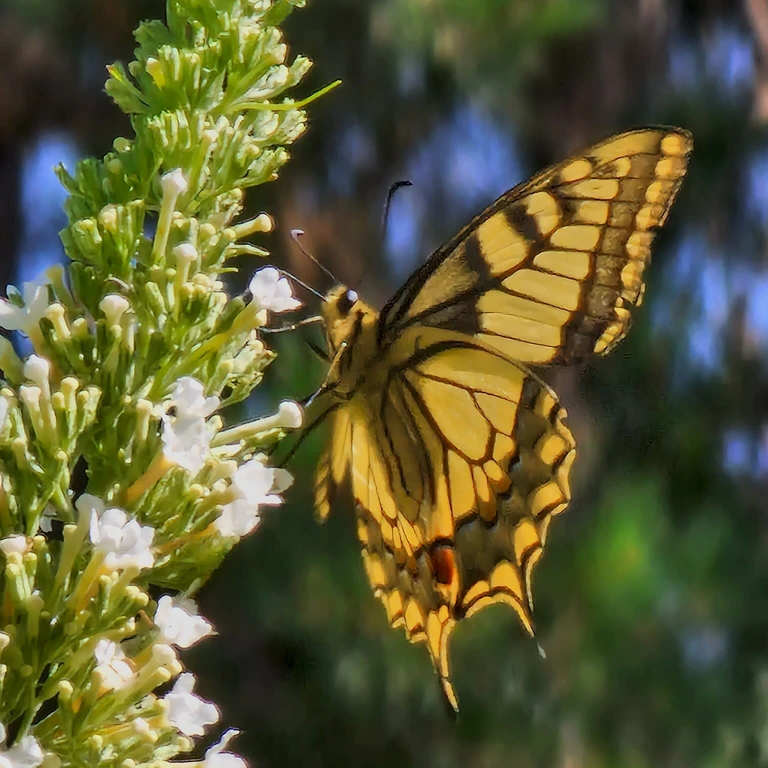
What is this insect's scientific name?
Papilio machaon
